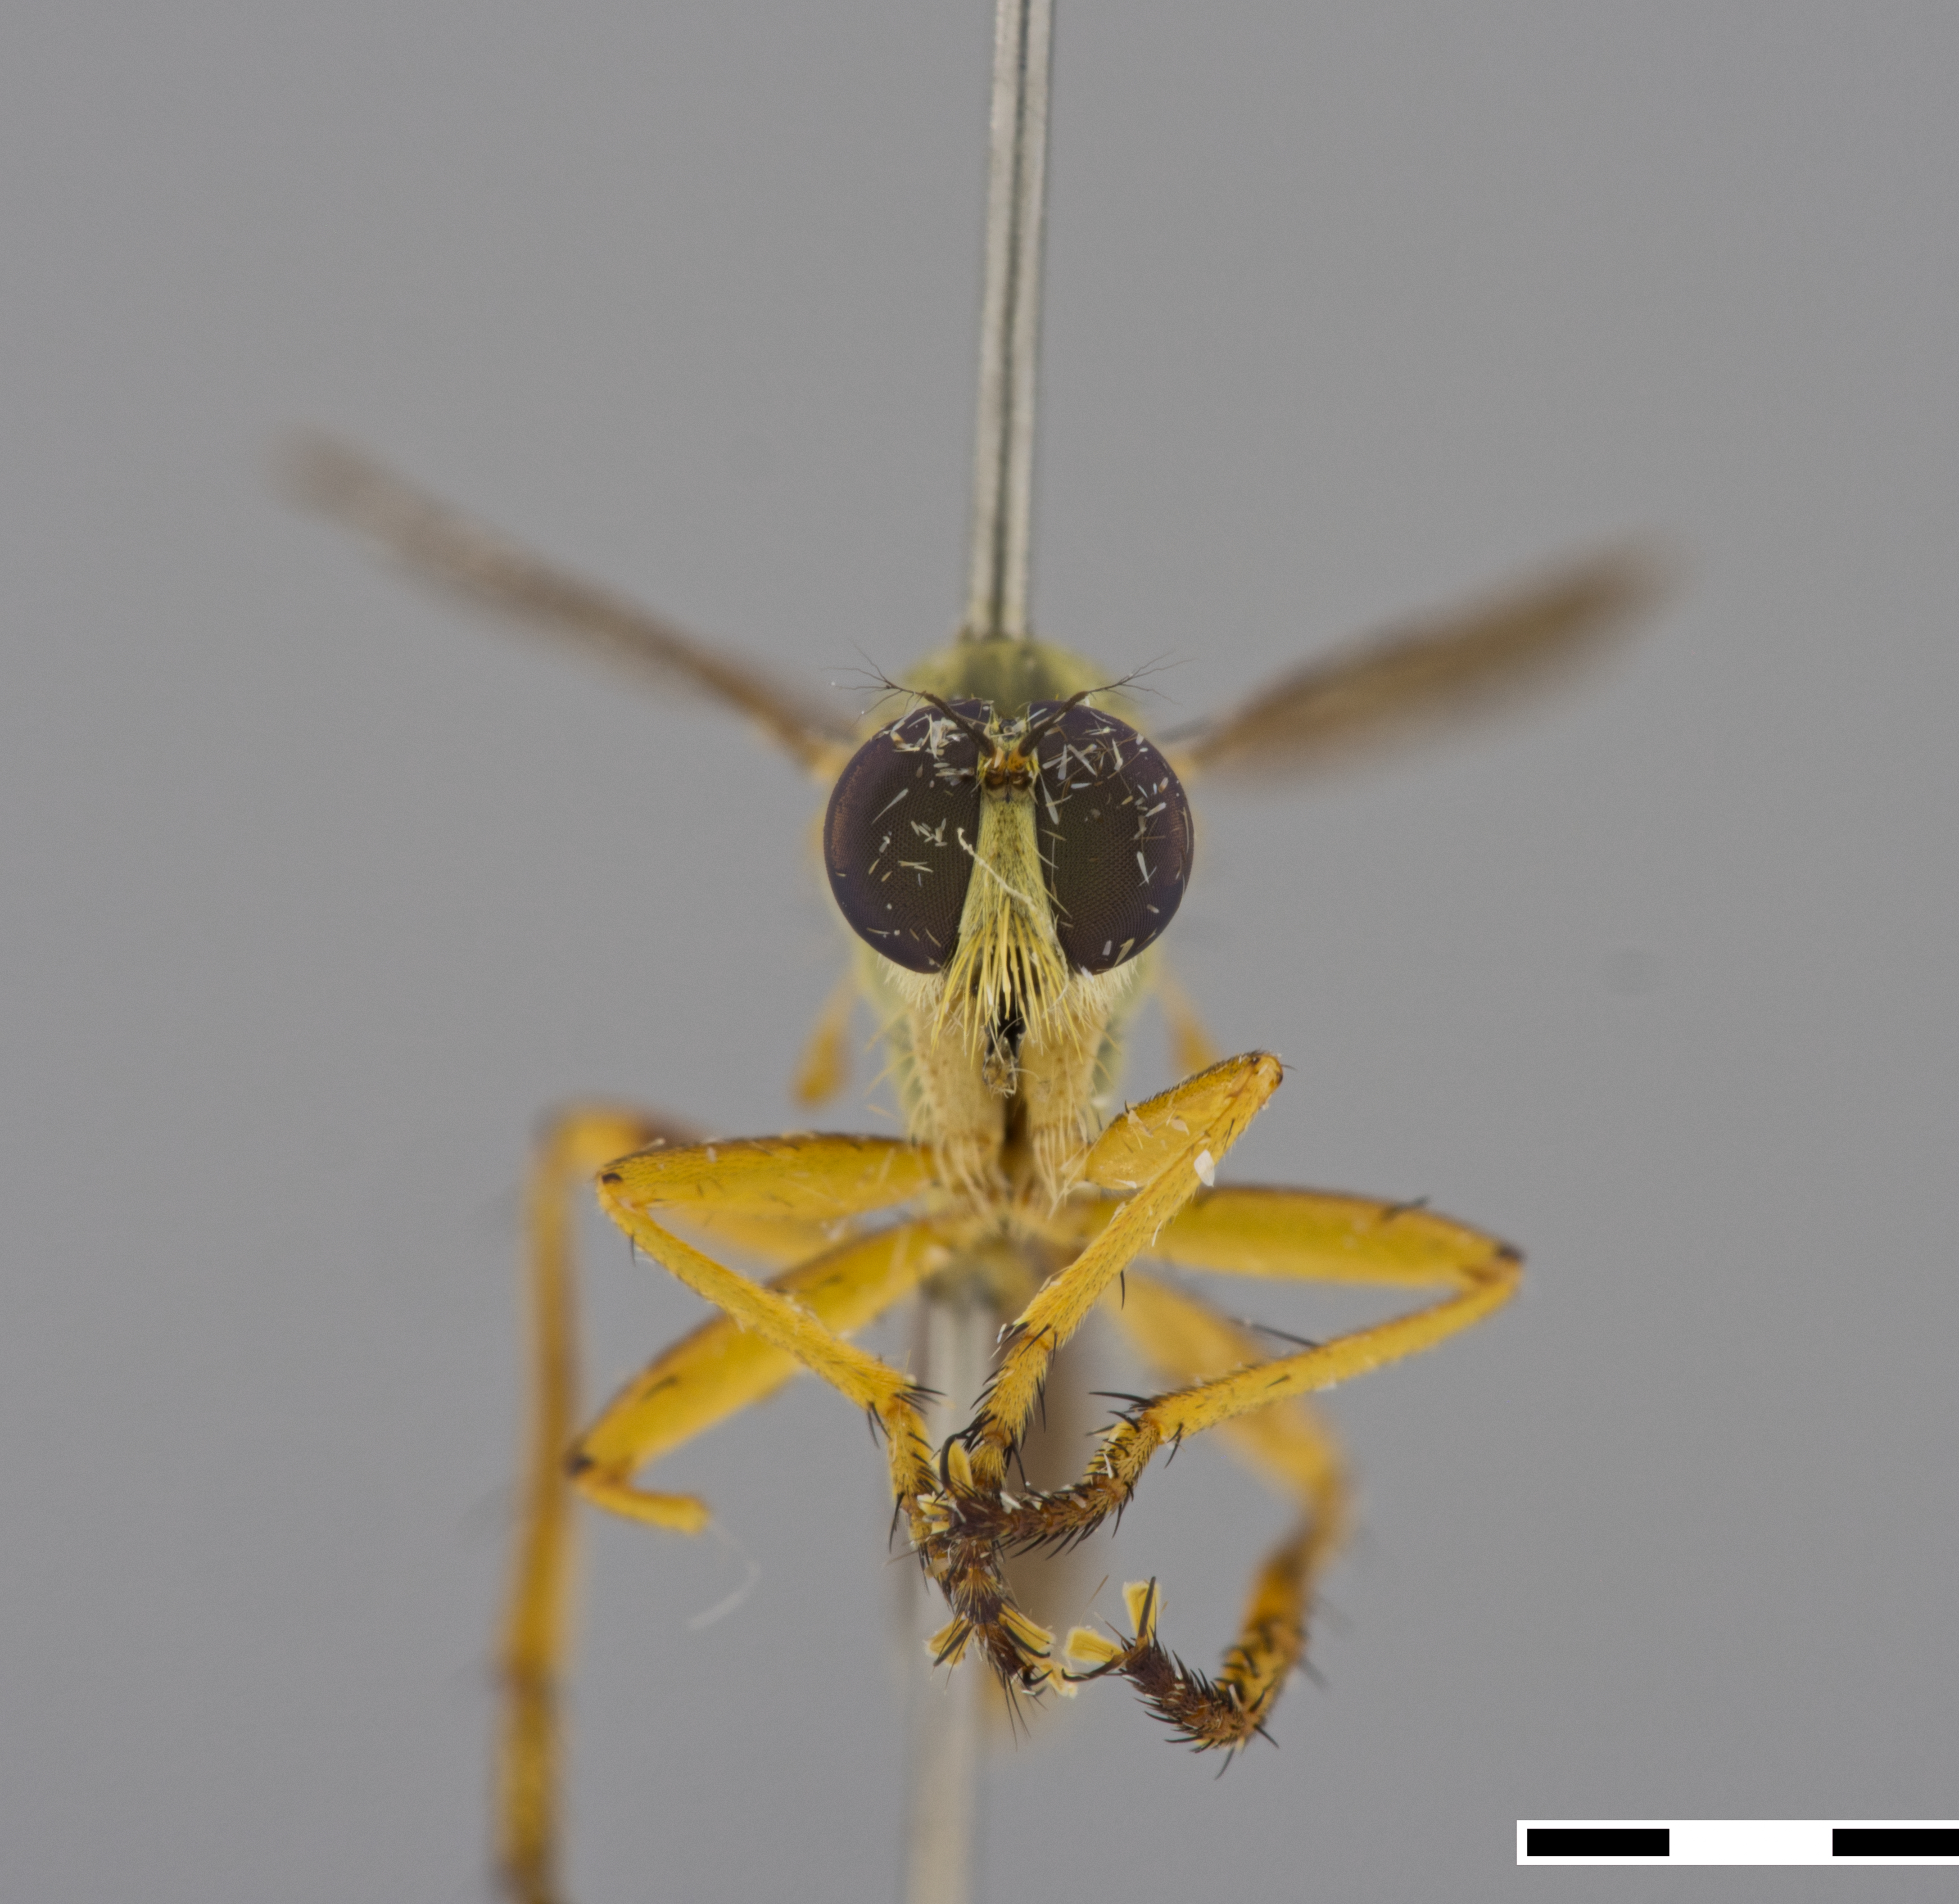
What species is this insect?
Michotamia fuscifemorata
